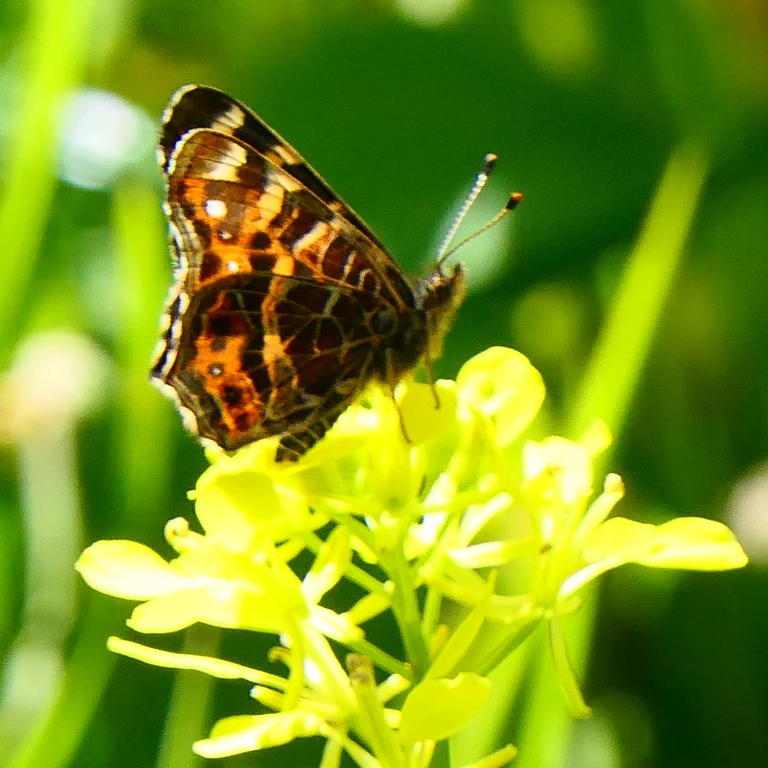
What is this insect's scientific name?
Araschnia levana
